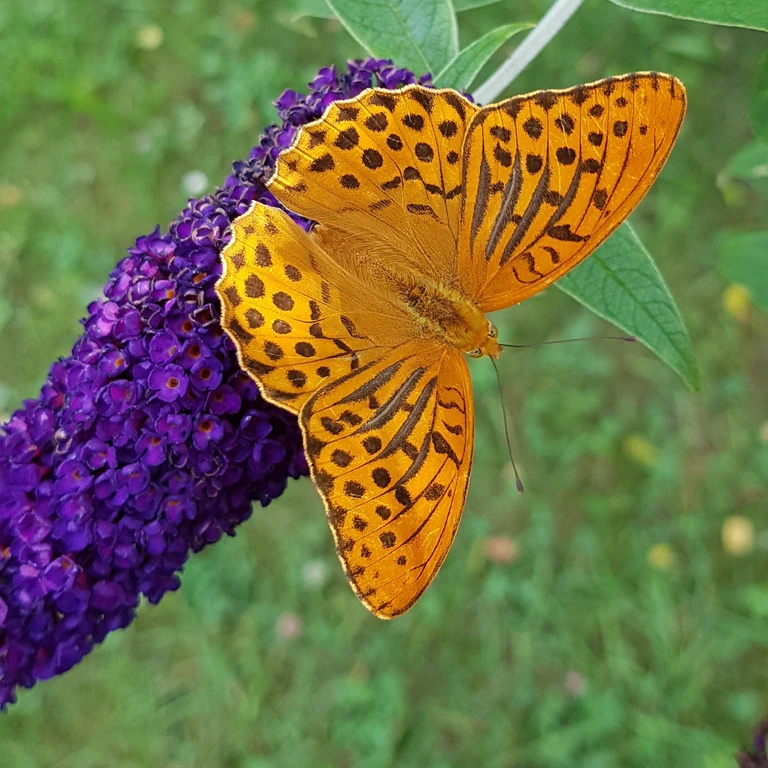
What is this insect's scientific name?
Argynnis paphia
